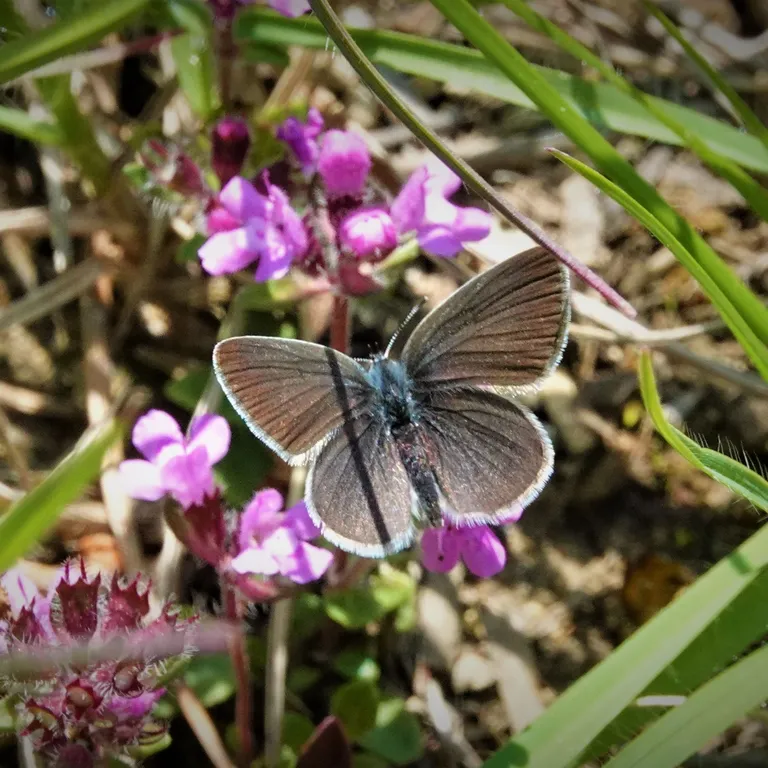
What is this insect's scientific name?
Cupido minimus
